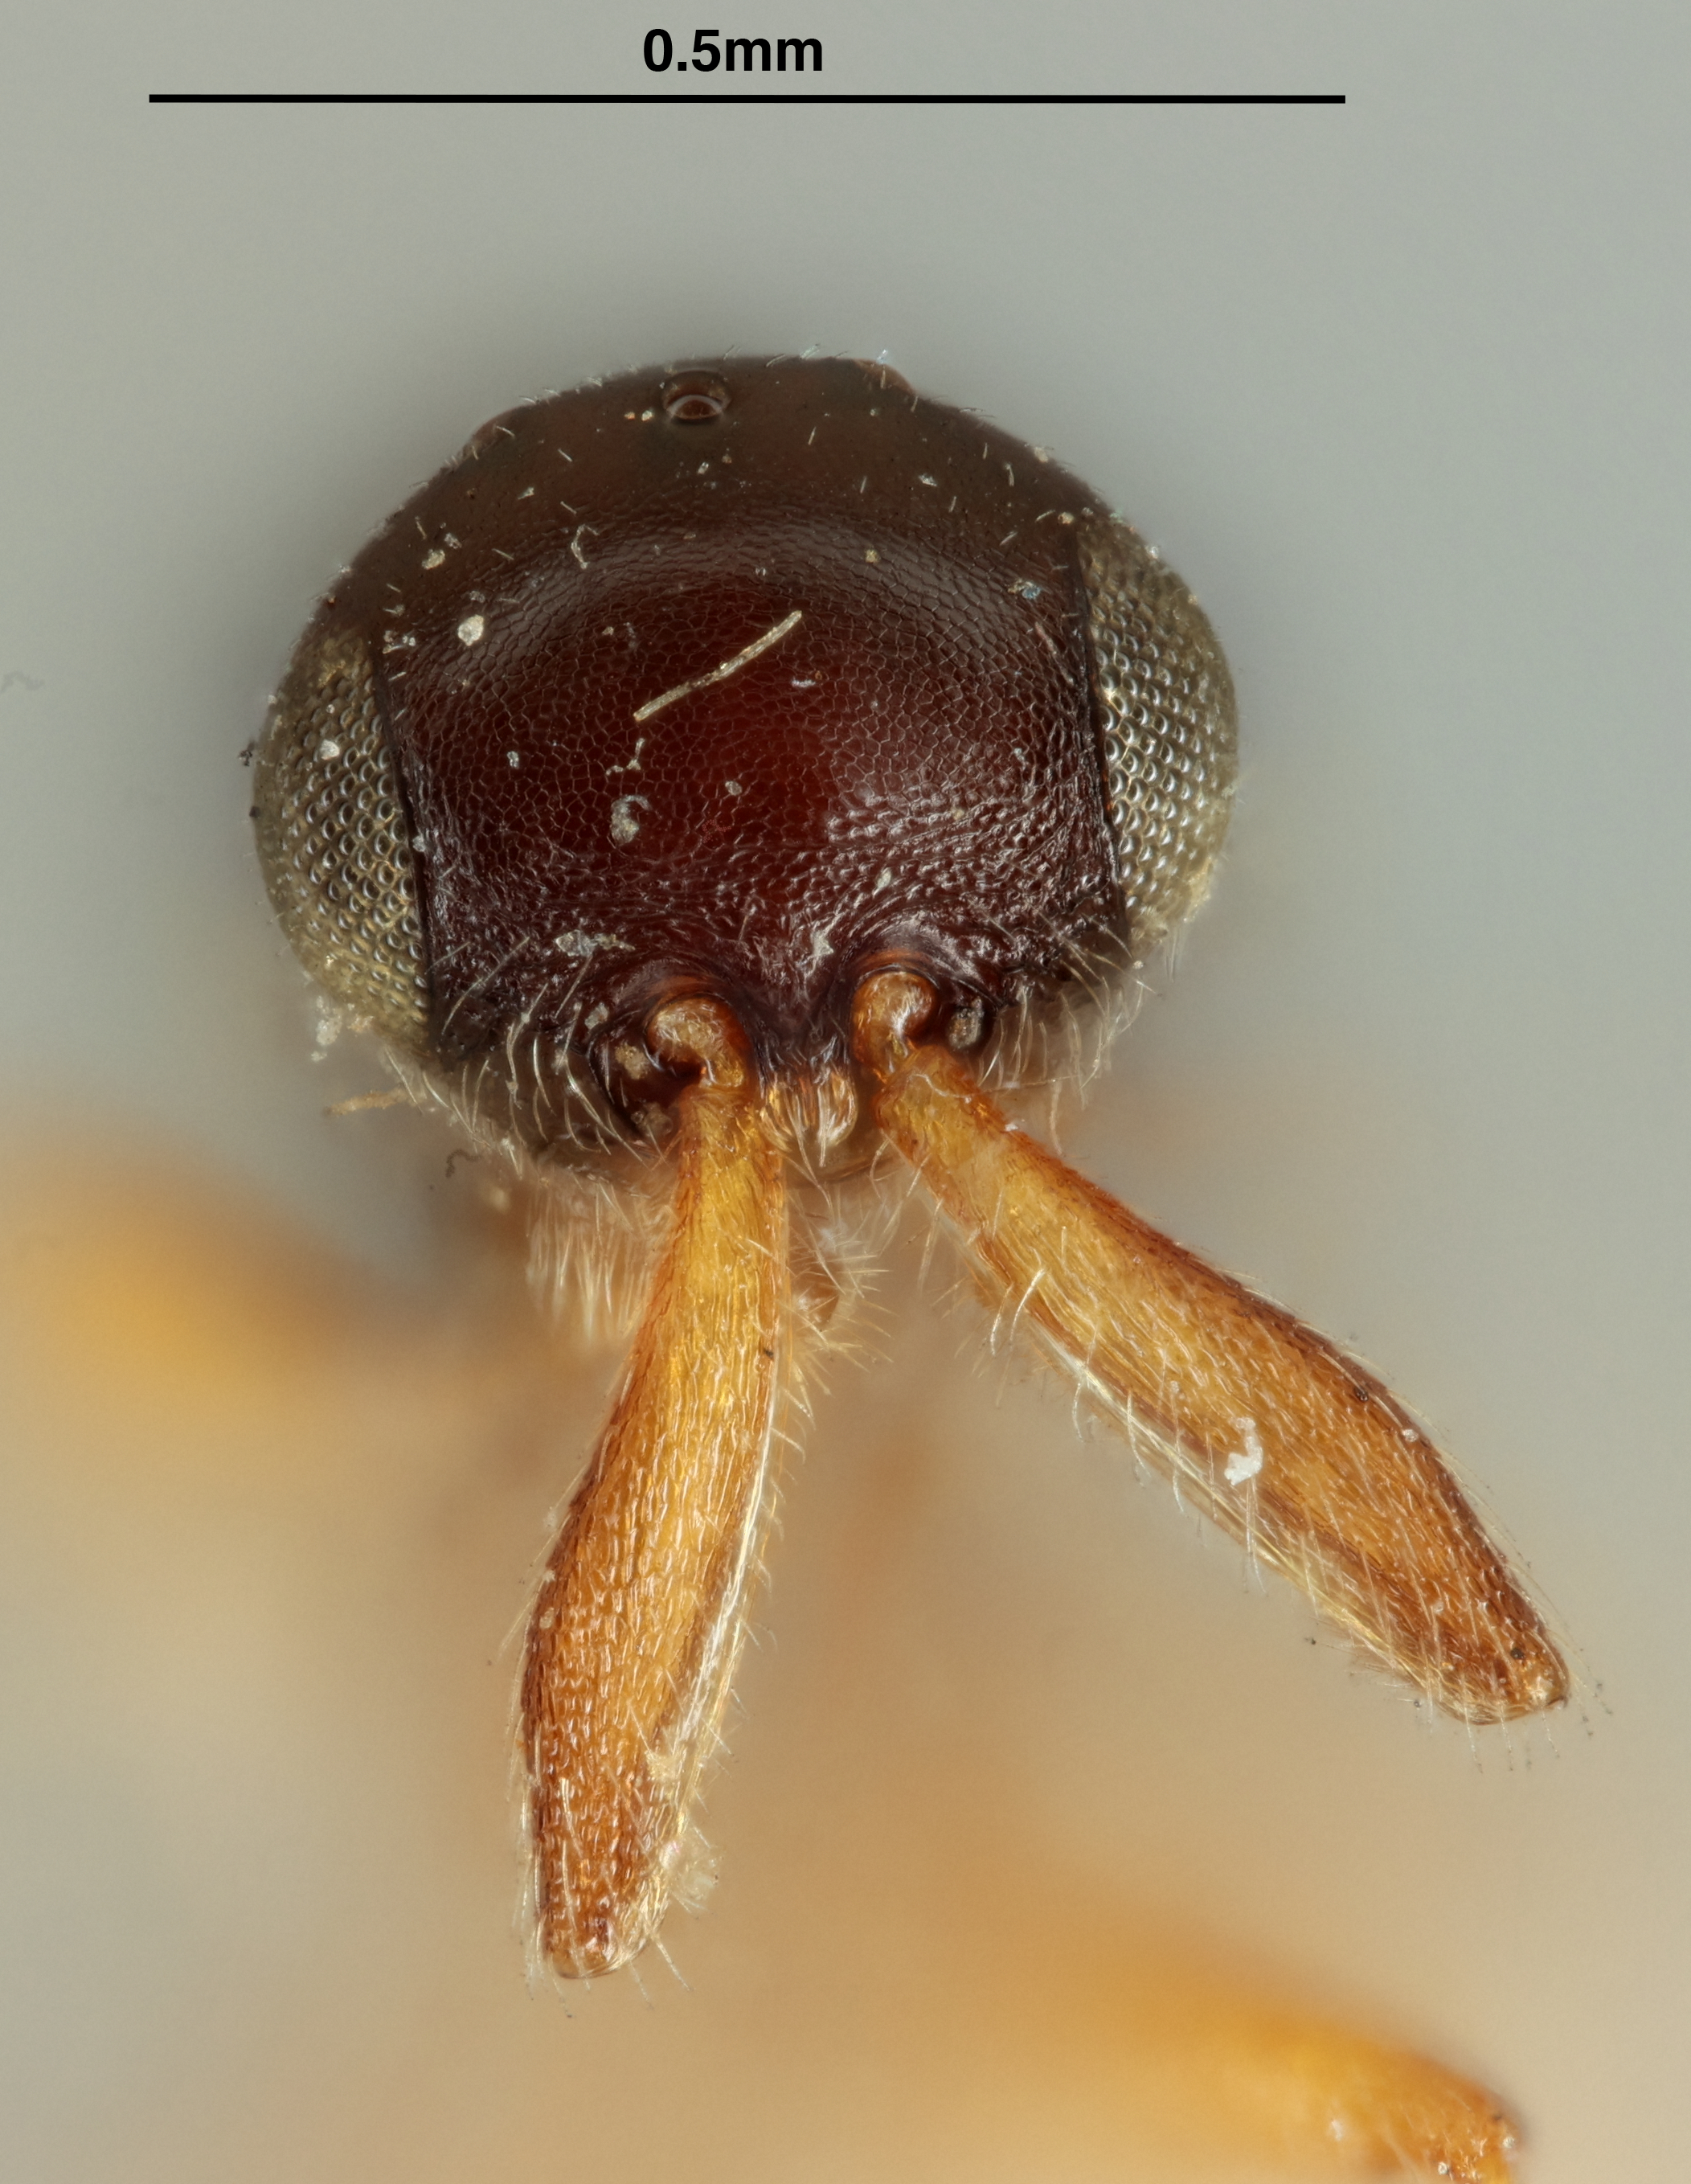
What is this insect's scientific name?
Amblyaspis californicus
